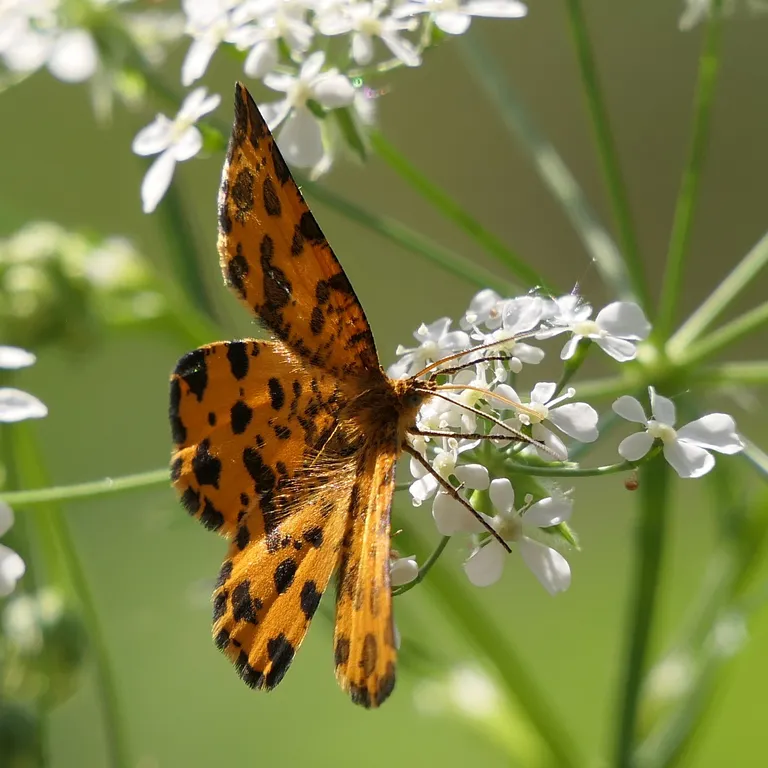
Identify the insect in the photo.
Pseudopanthera macularia
